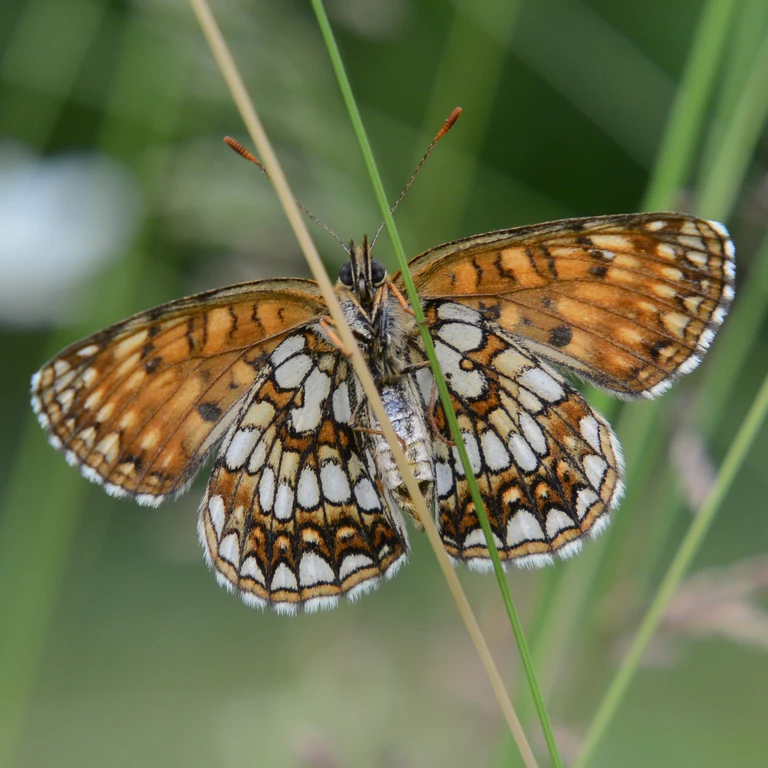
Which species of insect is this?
Melitaea diamina
